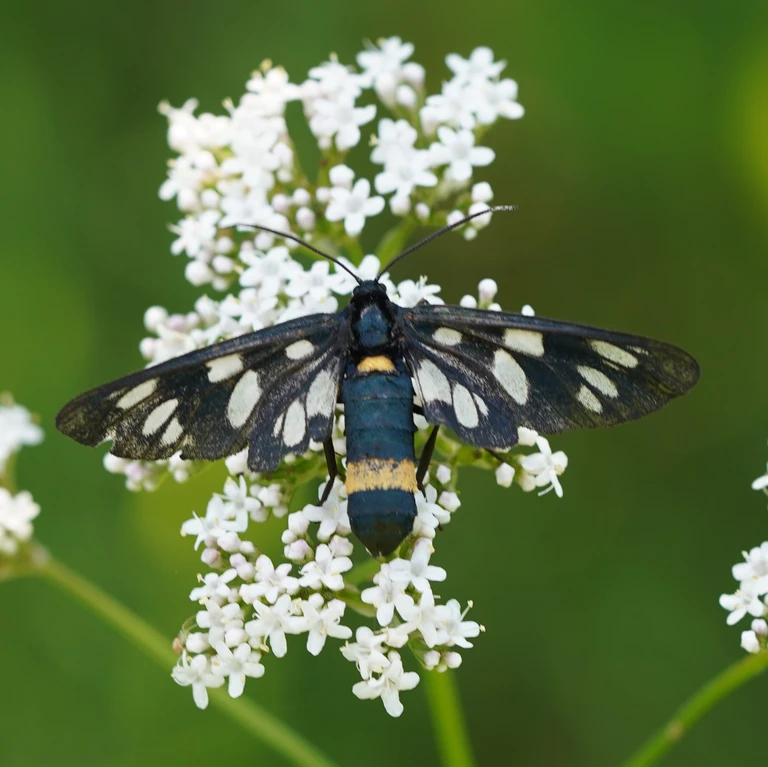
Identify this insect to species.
Amata phegea
